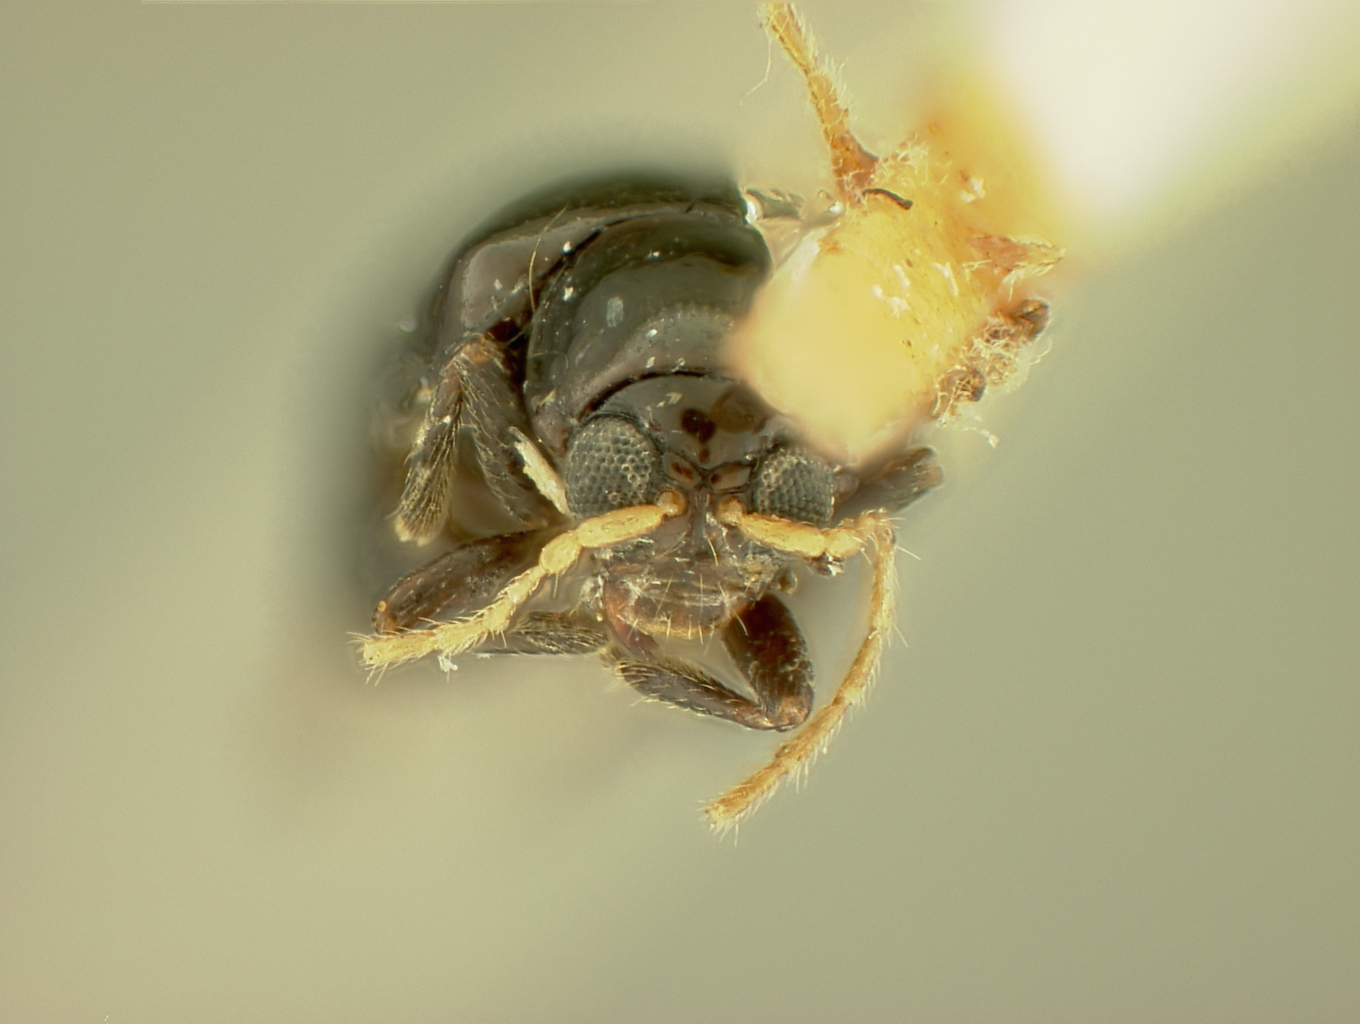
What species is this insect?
Dentisterna obscura
